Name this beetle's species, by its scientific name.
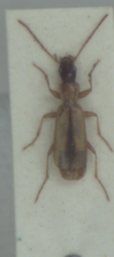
Paradromius longiceps
